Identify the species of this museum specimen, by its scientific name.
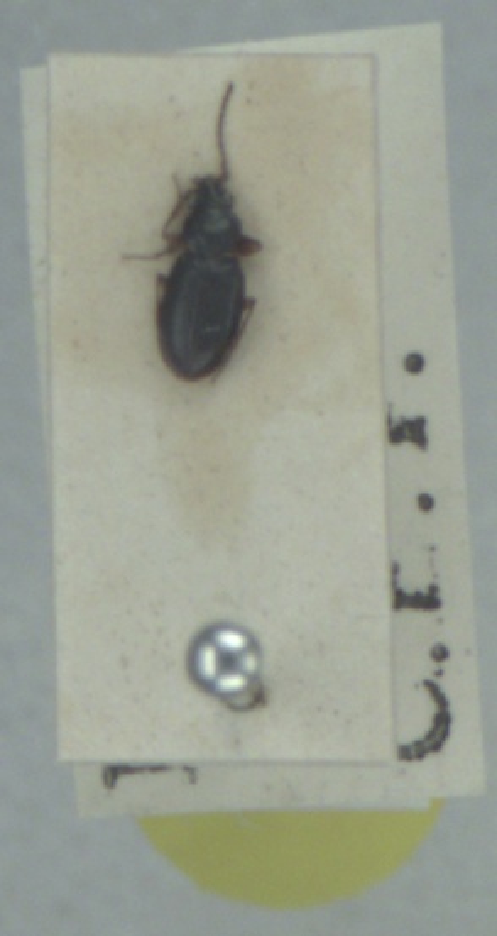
Bembidion clarkei
